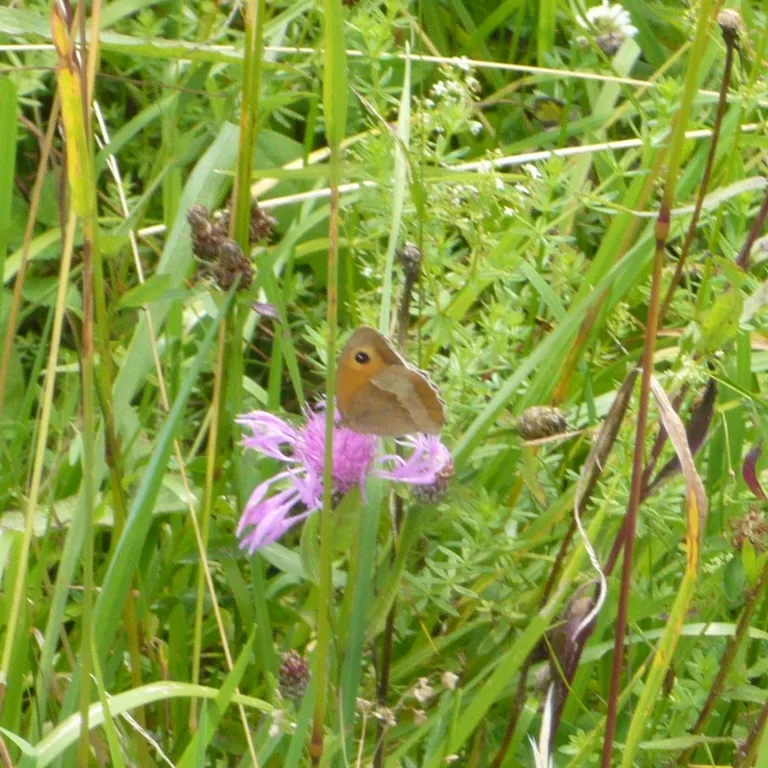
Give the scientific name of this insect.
Maniola jurtina
